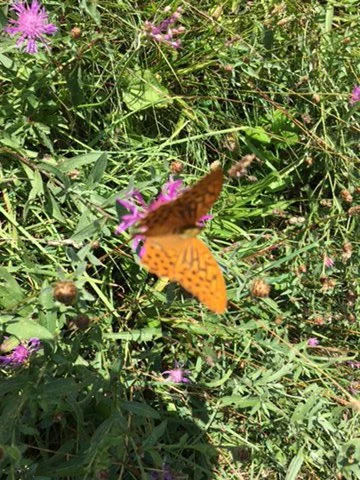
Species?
Argynnis paphia
